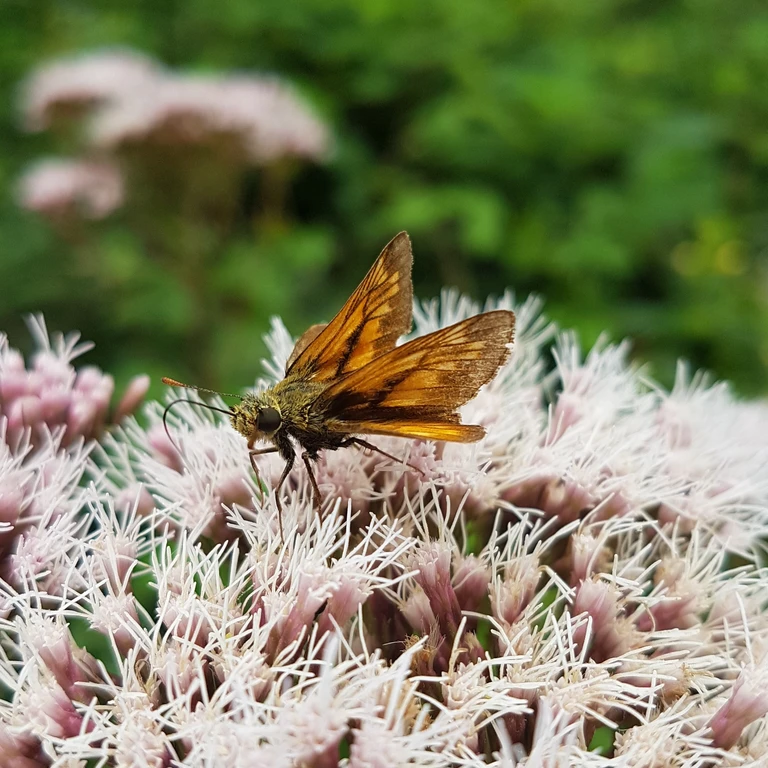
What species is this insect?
Ochlodes sylvanus (also Ochlodes venata)
